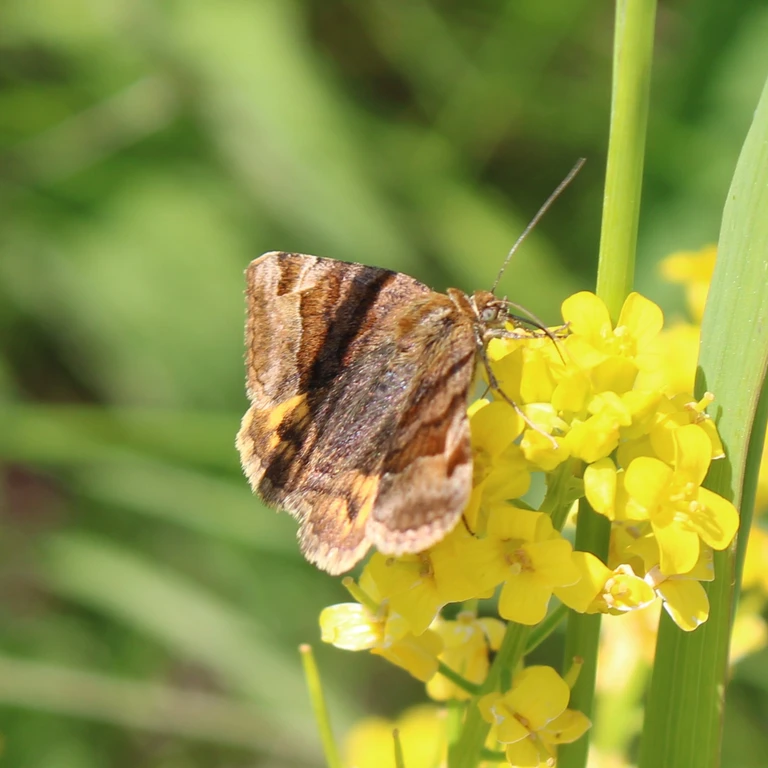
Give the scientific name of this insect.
Euclidia glyphica
